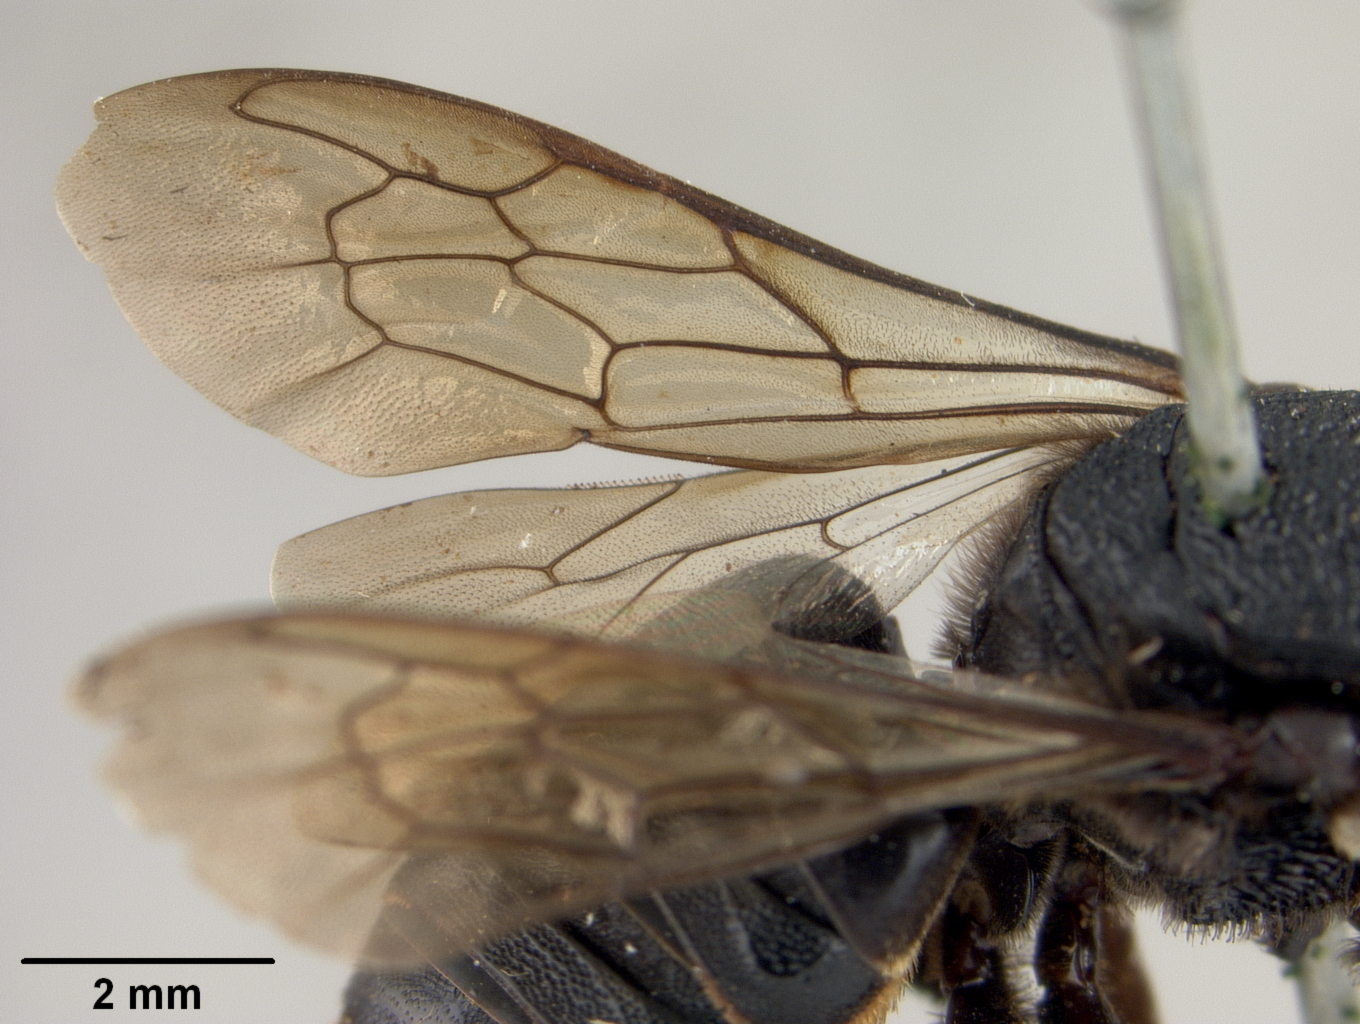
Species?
Megachile obrepta
